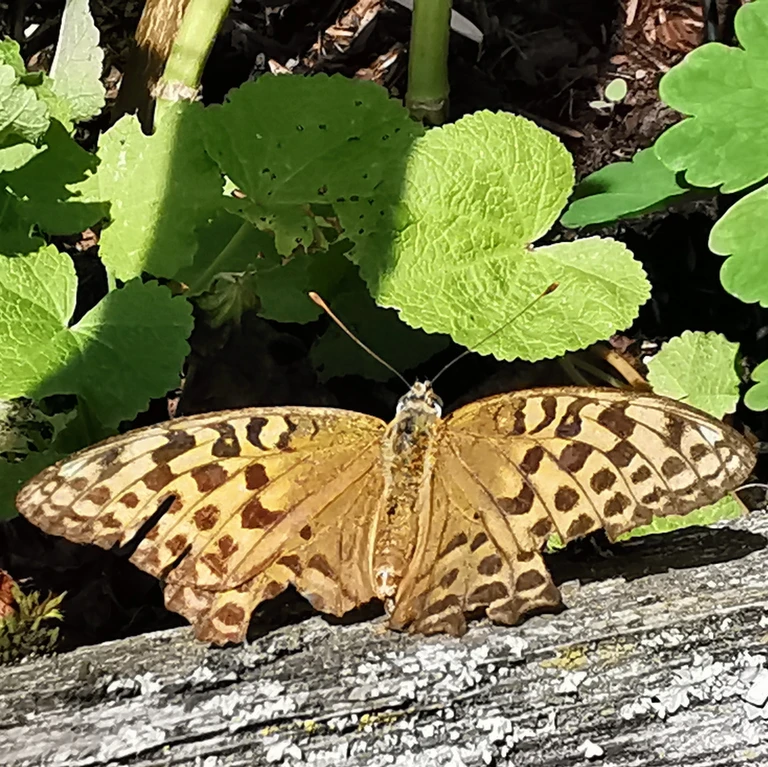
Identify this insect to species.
Argynnis paphia
